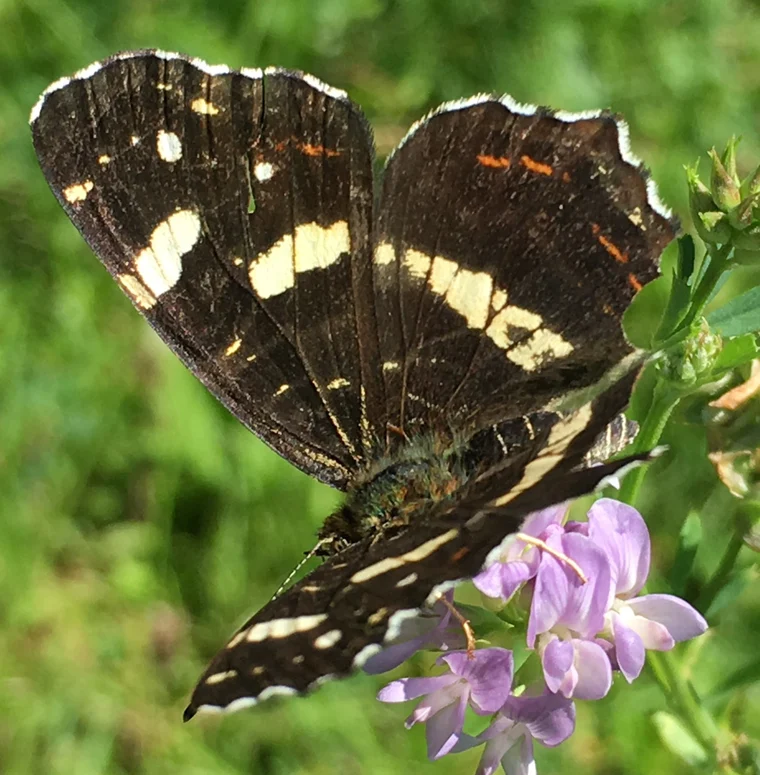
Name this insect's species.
Araschnia levana
